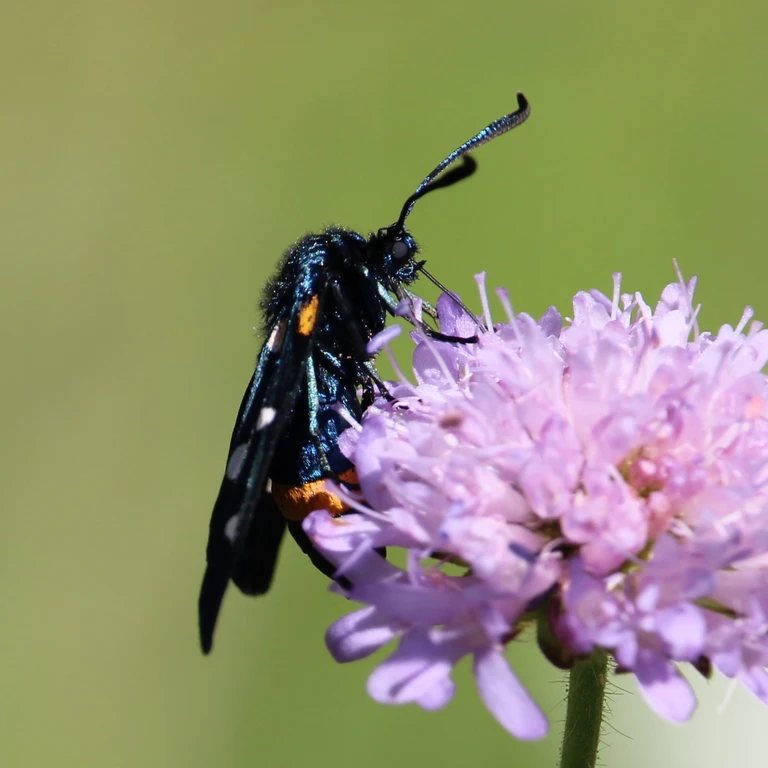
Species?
Amata phegea
